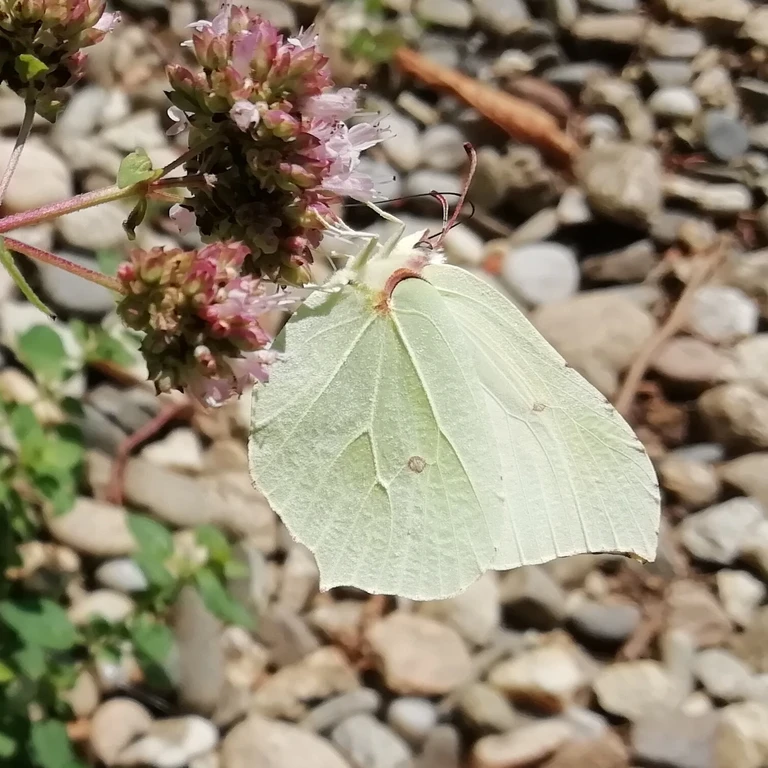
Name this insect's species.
Gonepteryx rhamni
